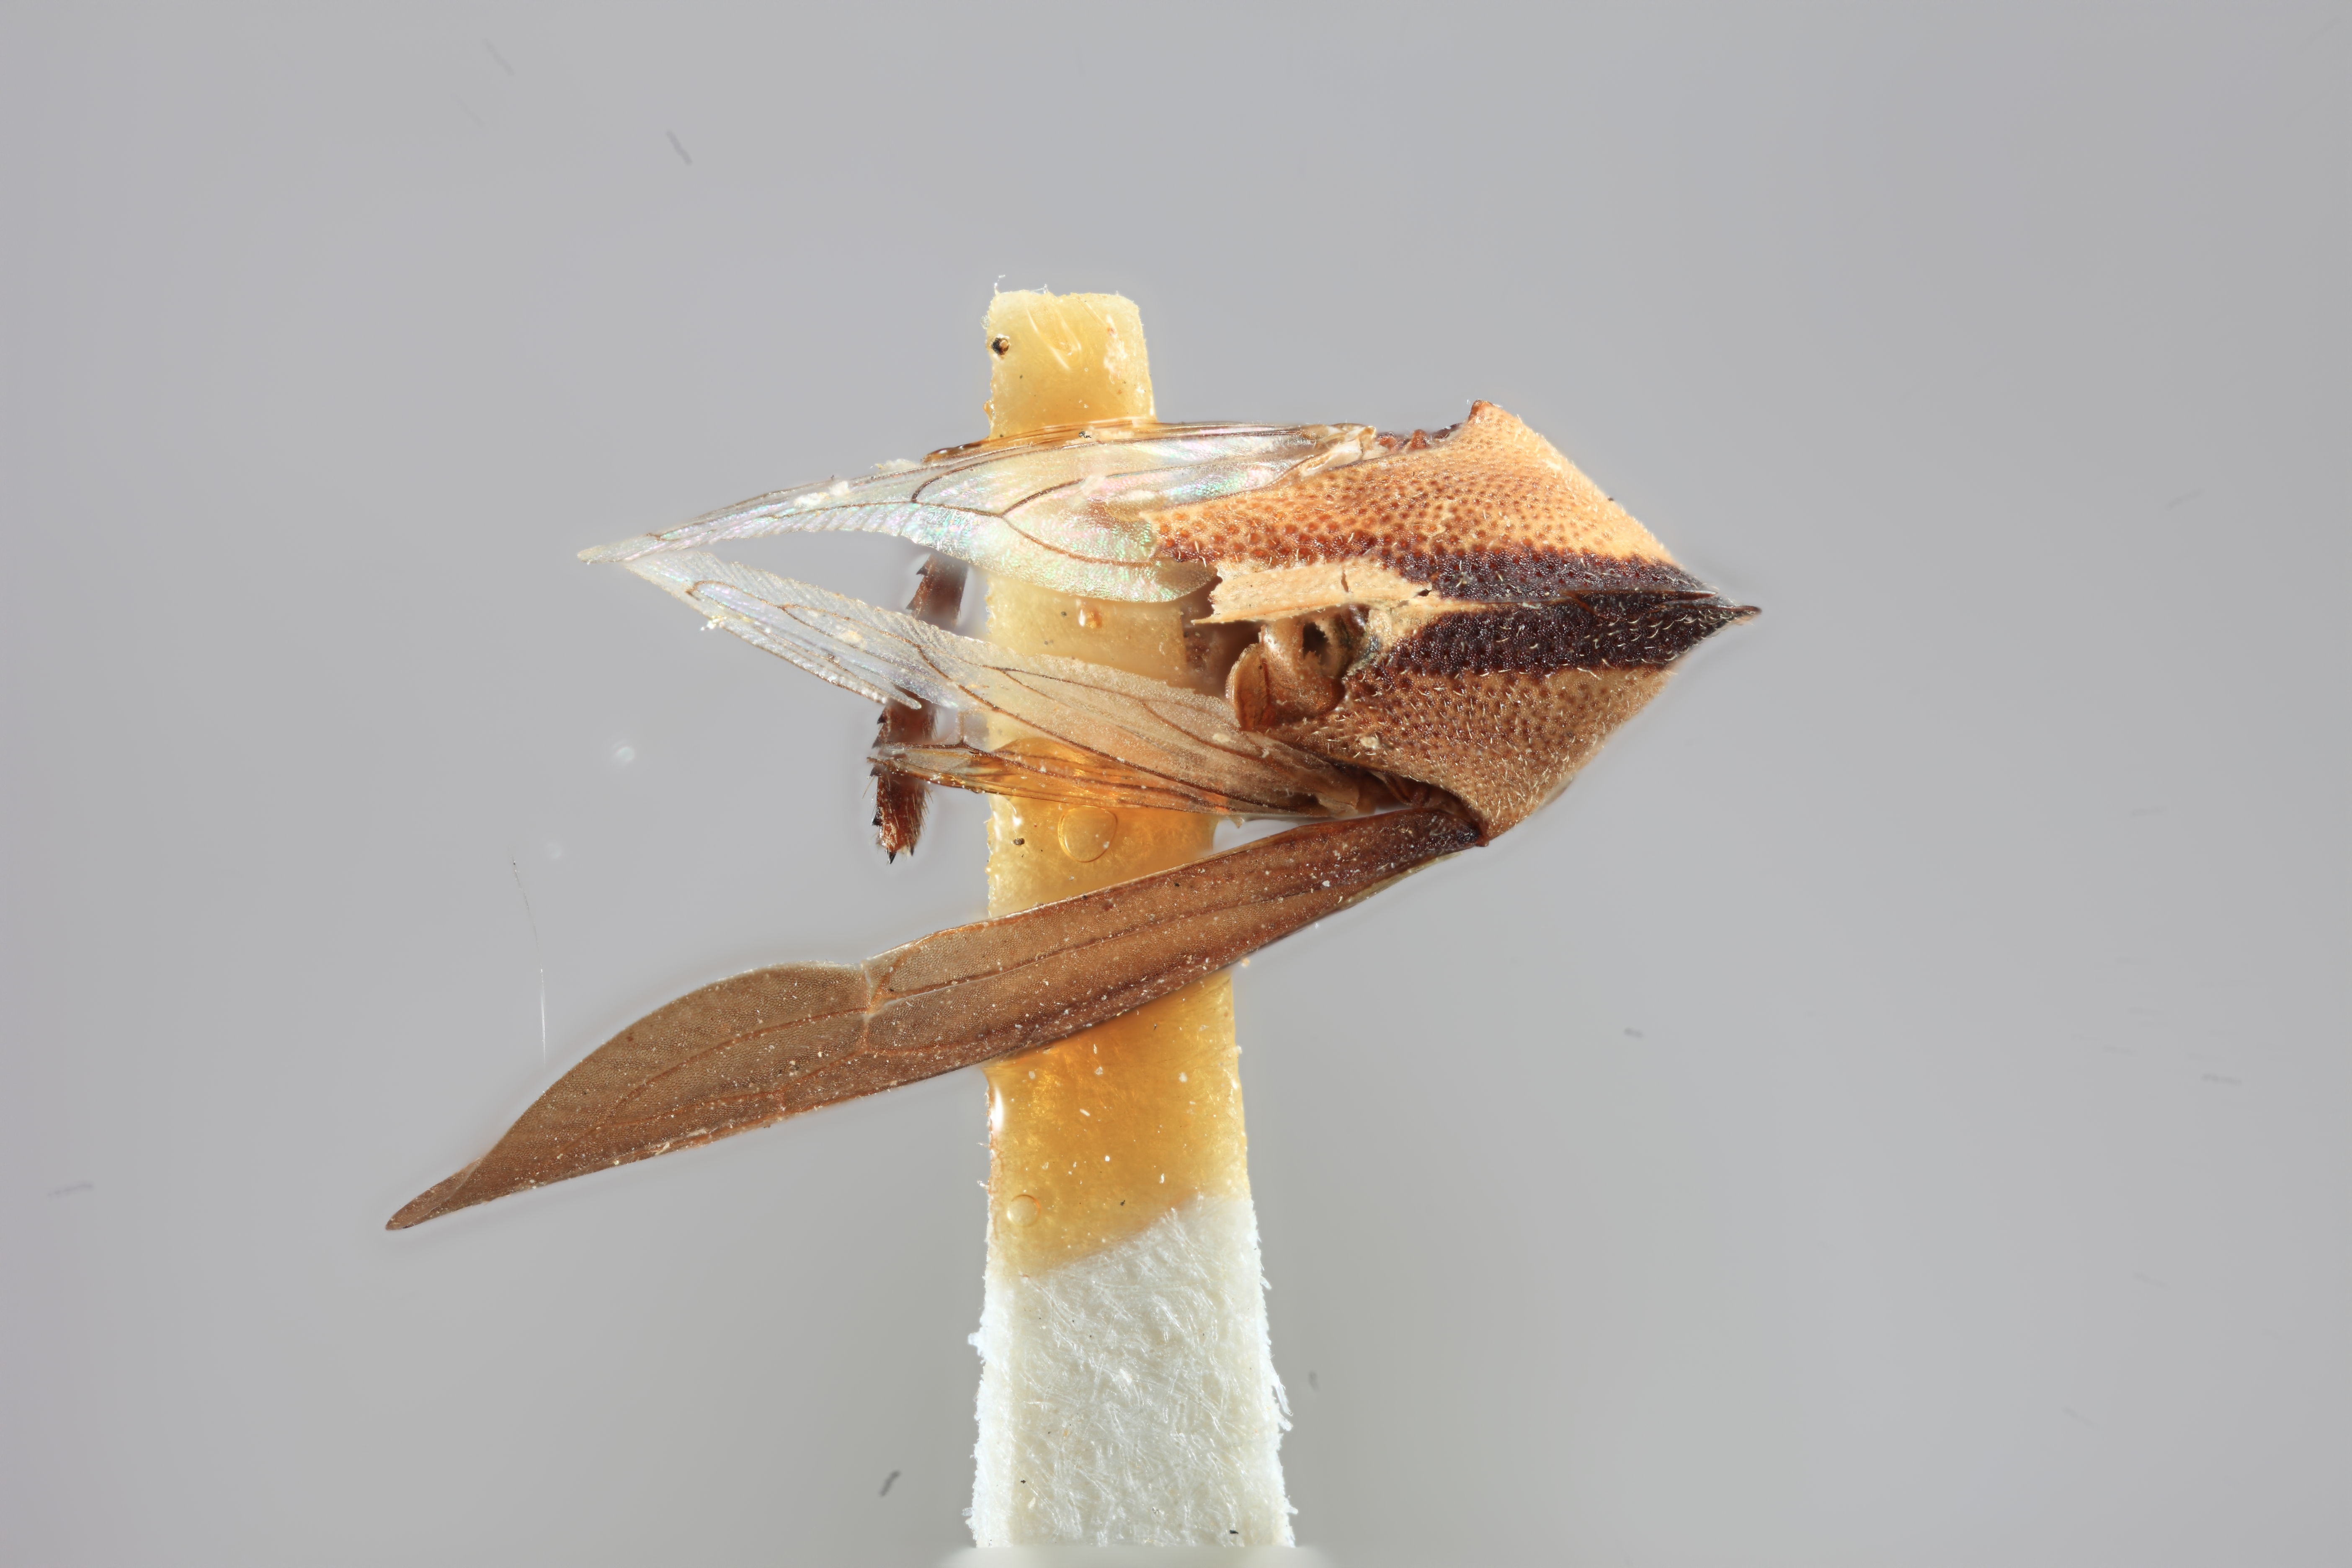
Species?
Membracis serratipes
